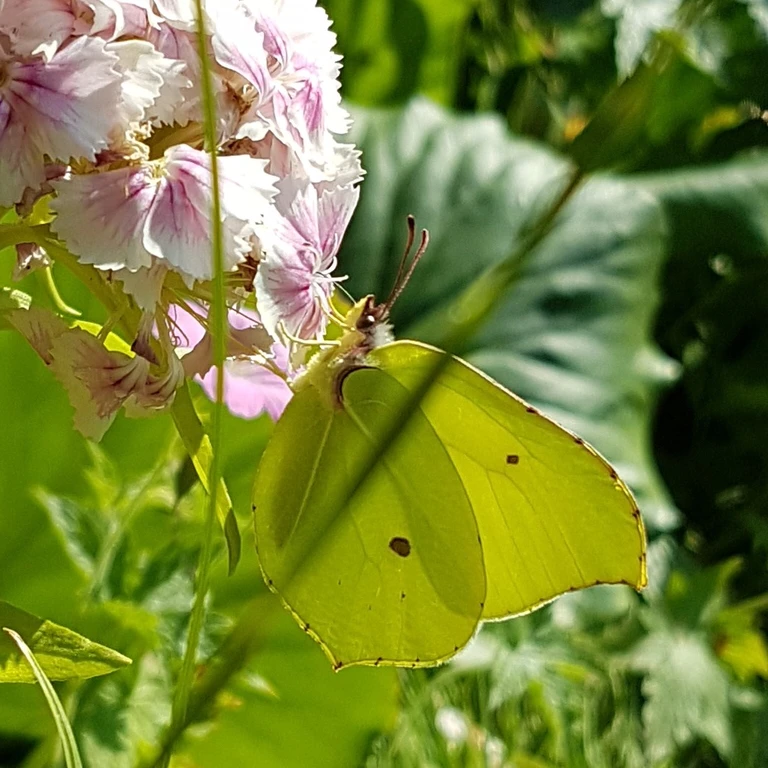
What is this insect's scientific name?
Gonepteryx rhamni
